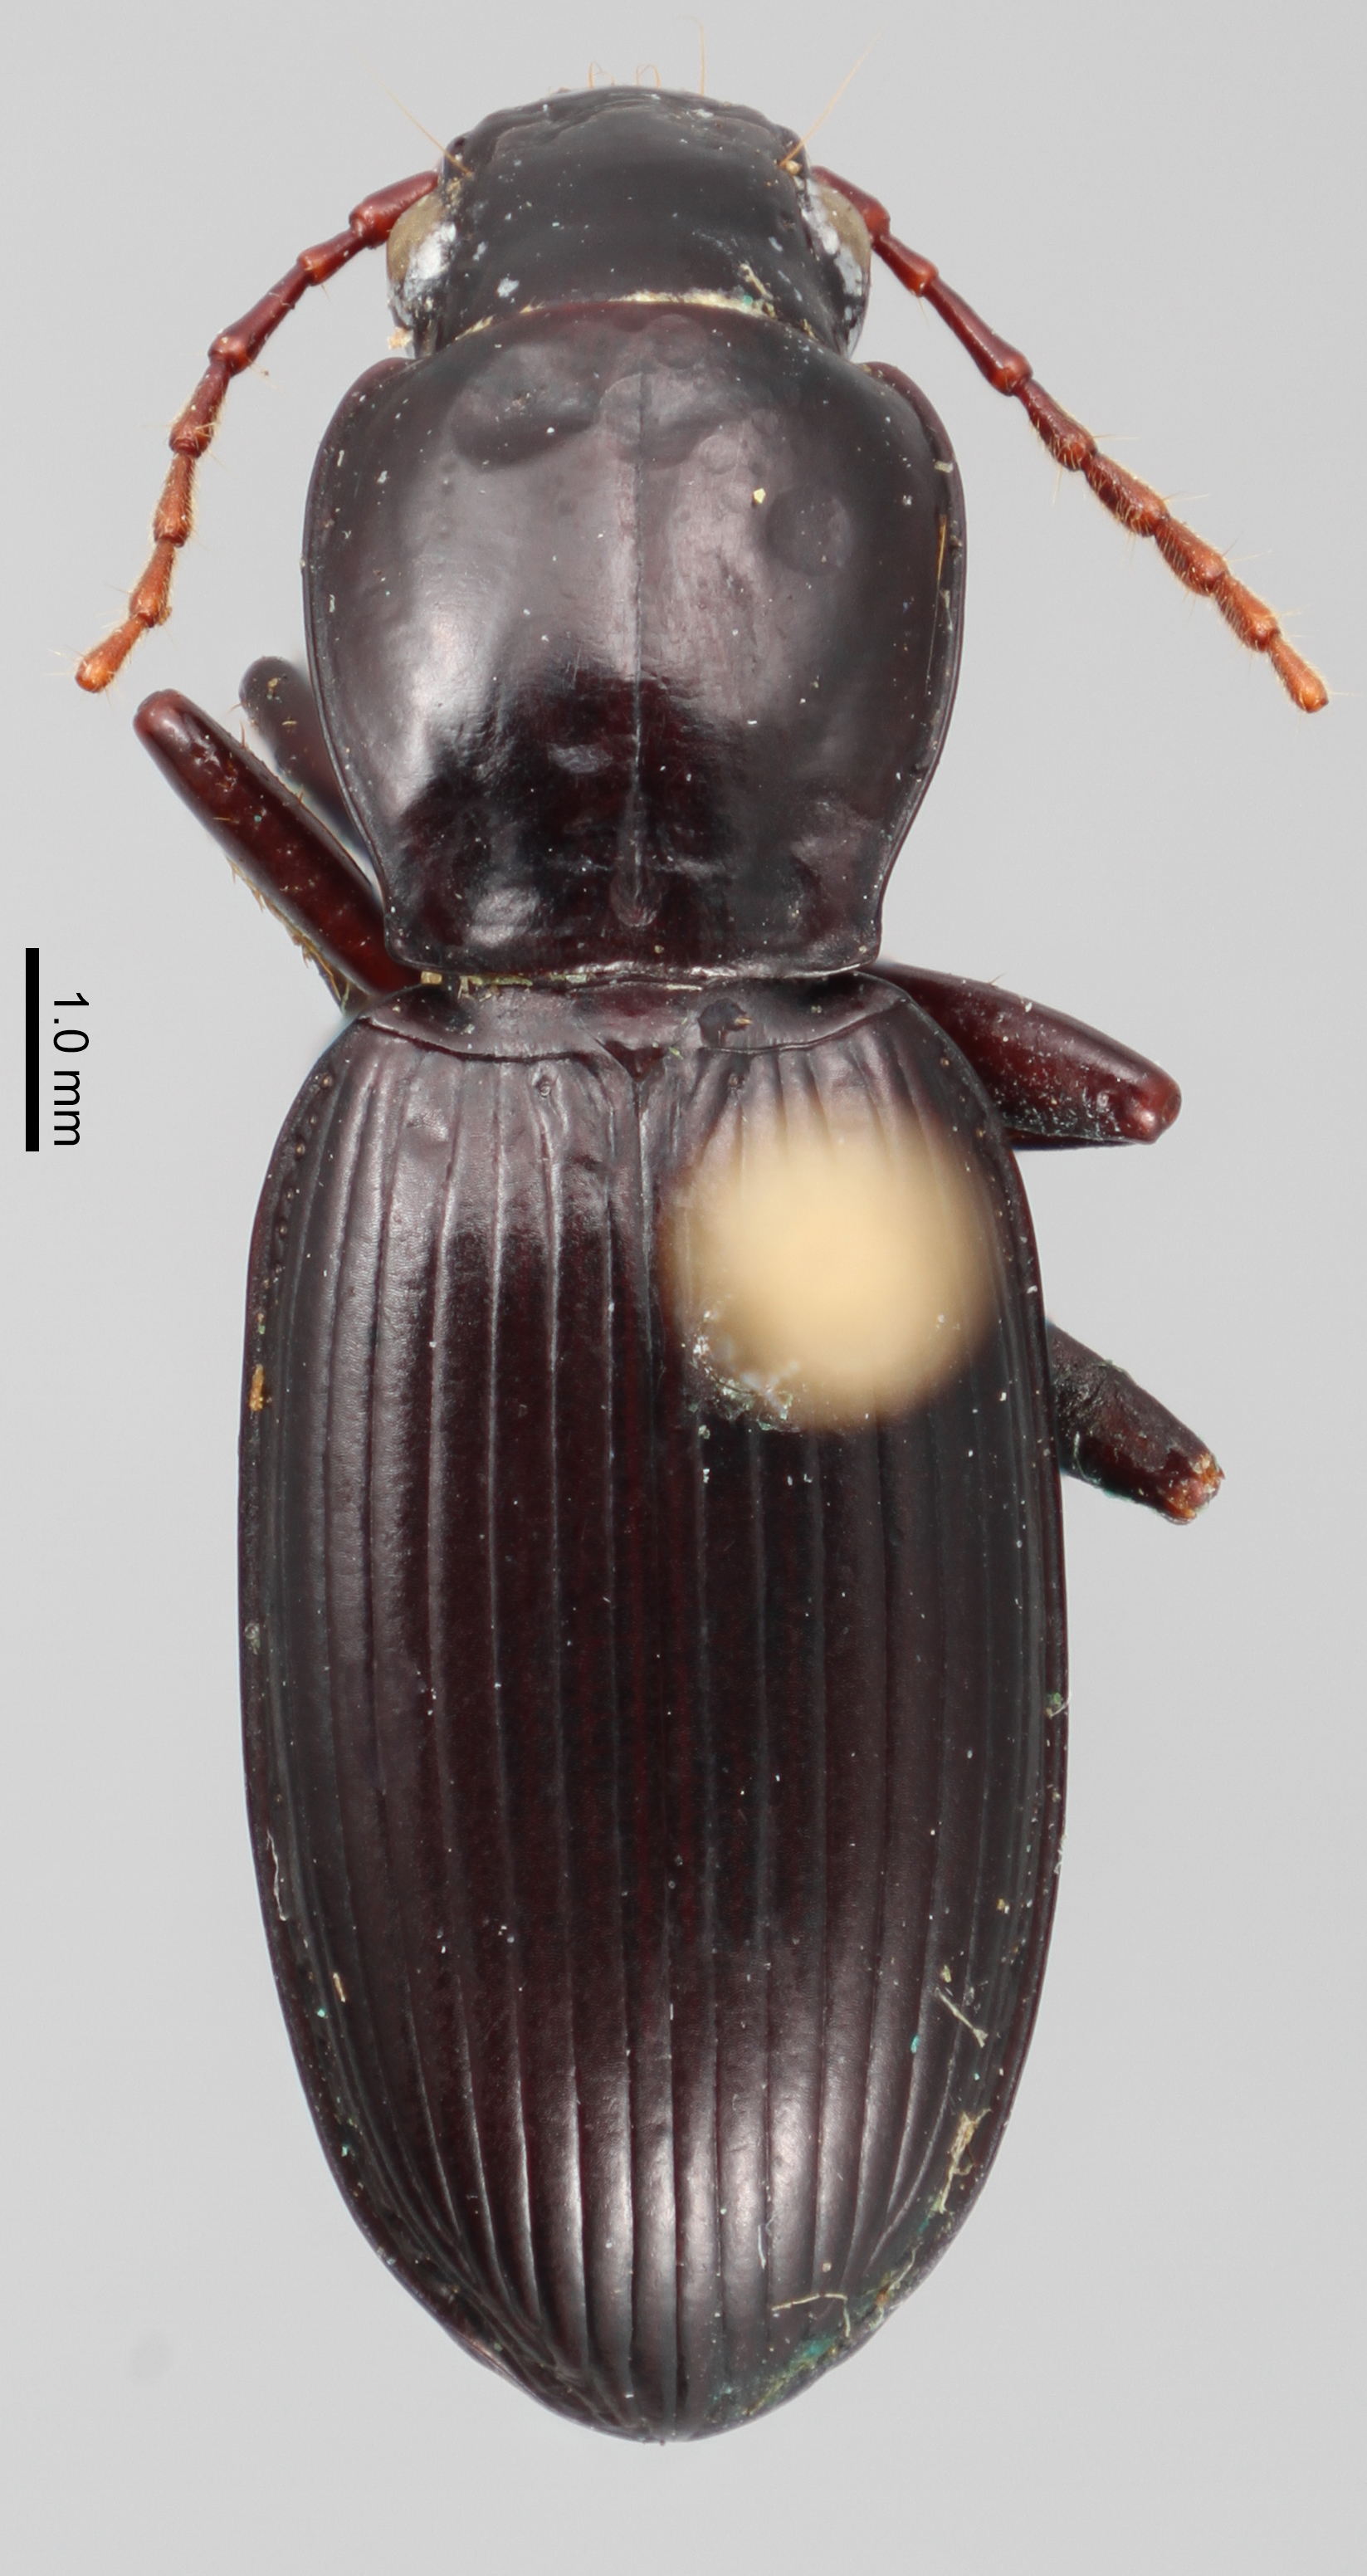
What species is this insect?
Pterostichus esuriens
